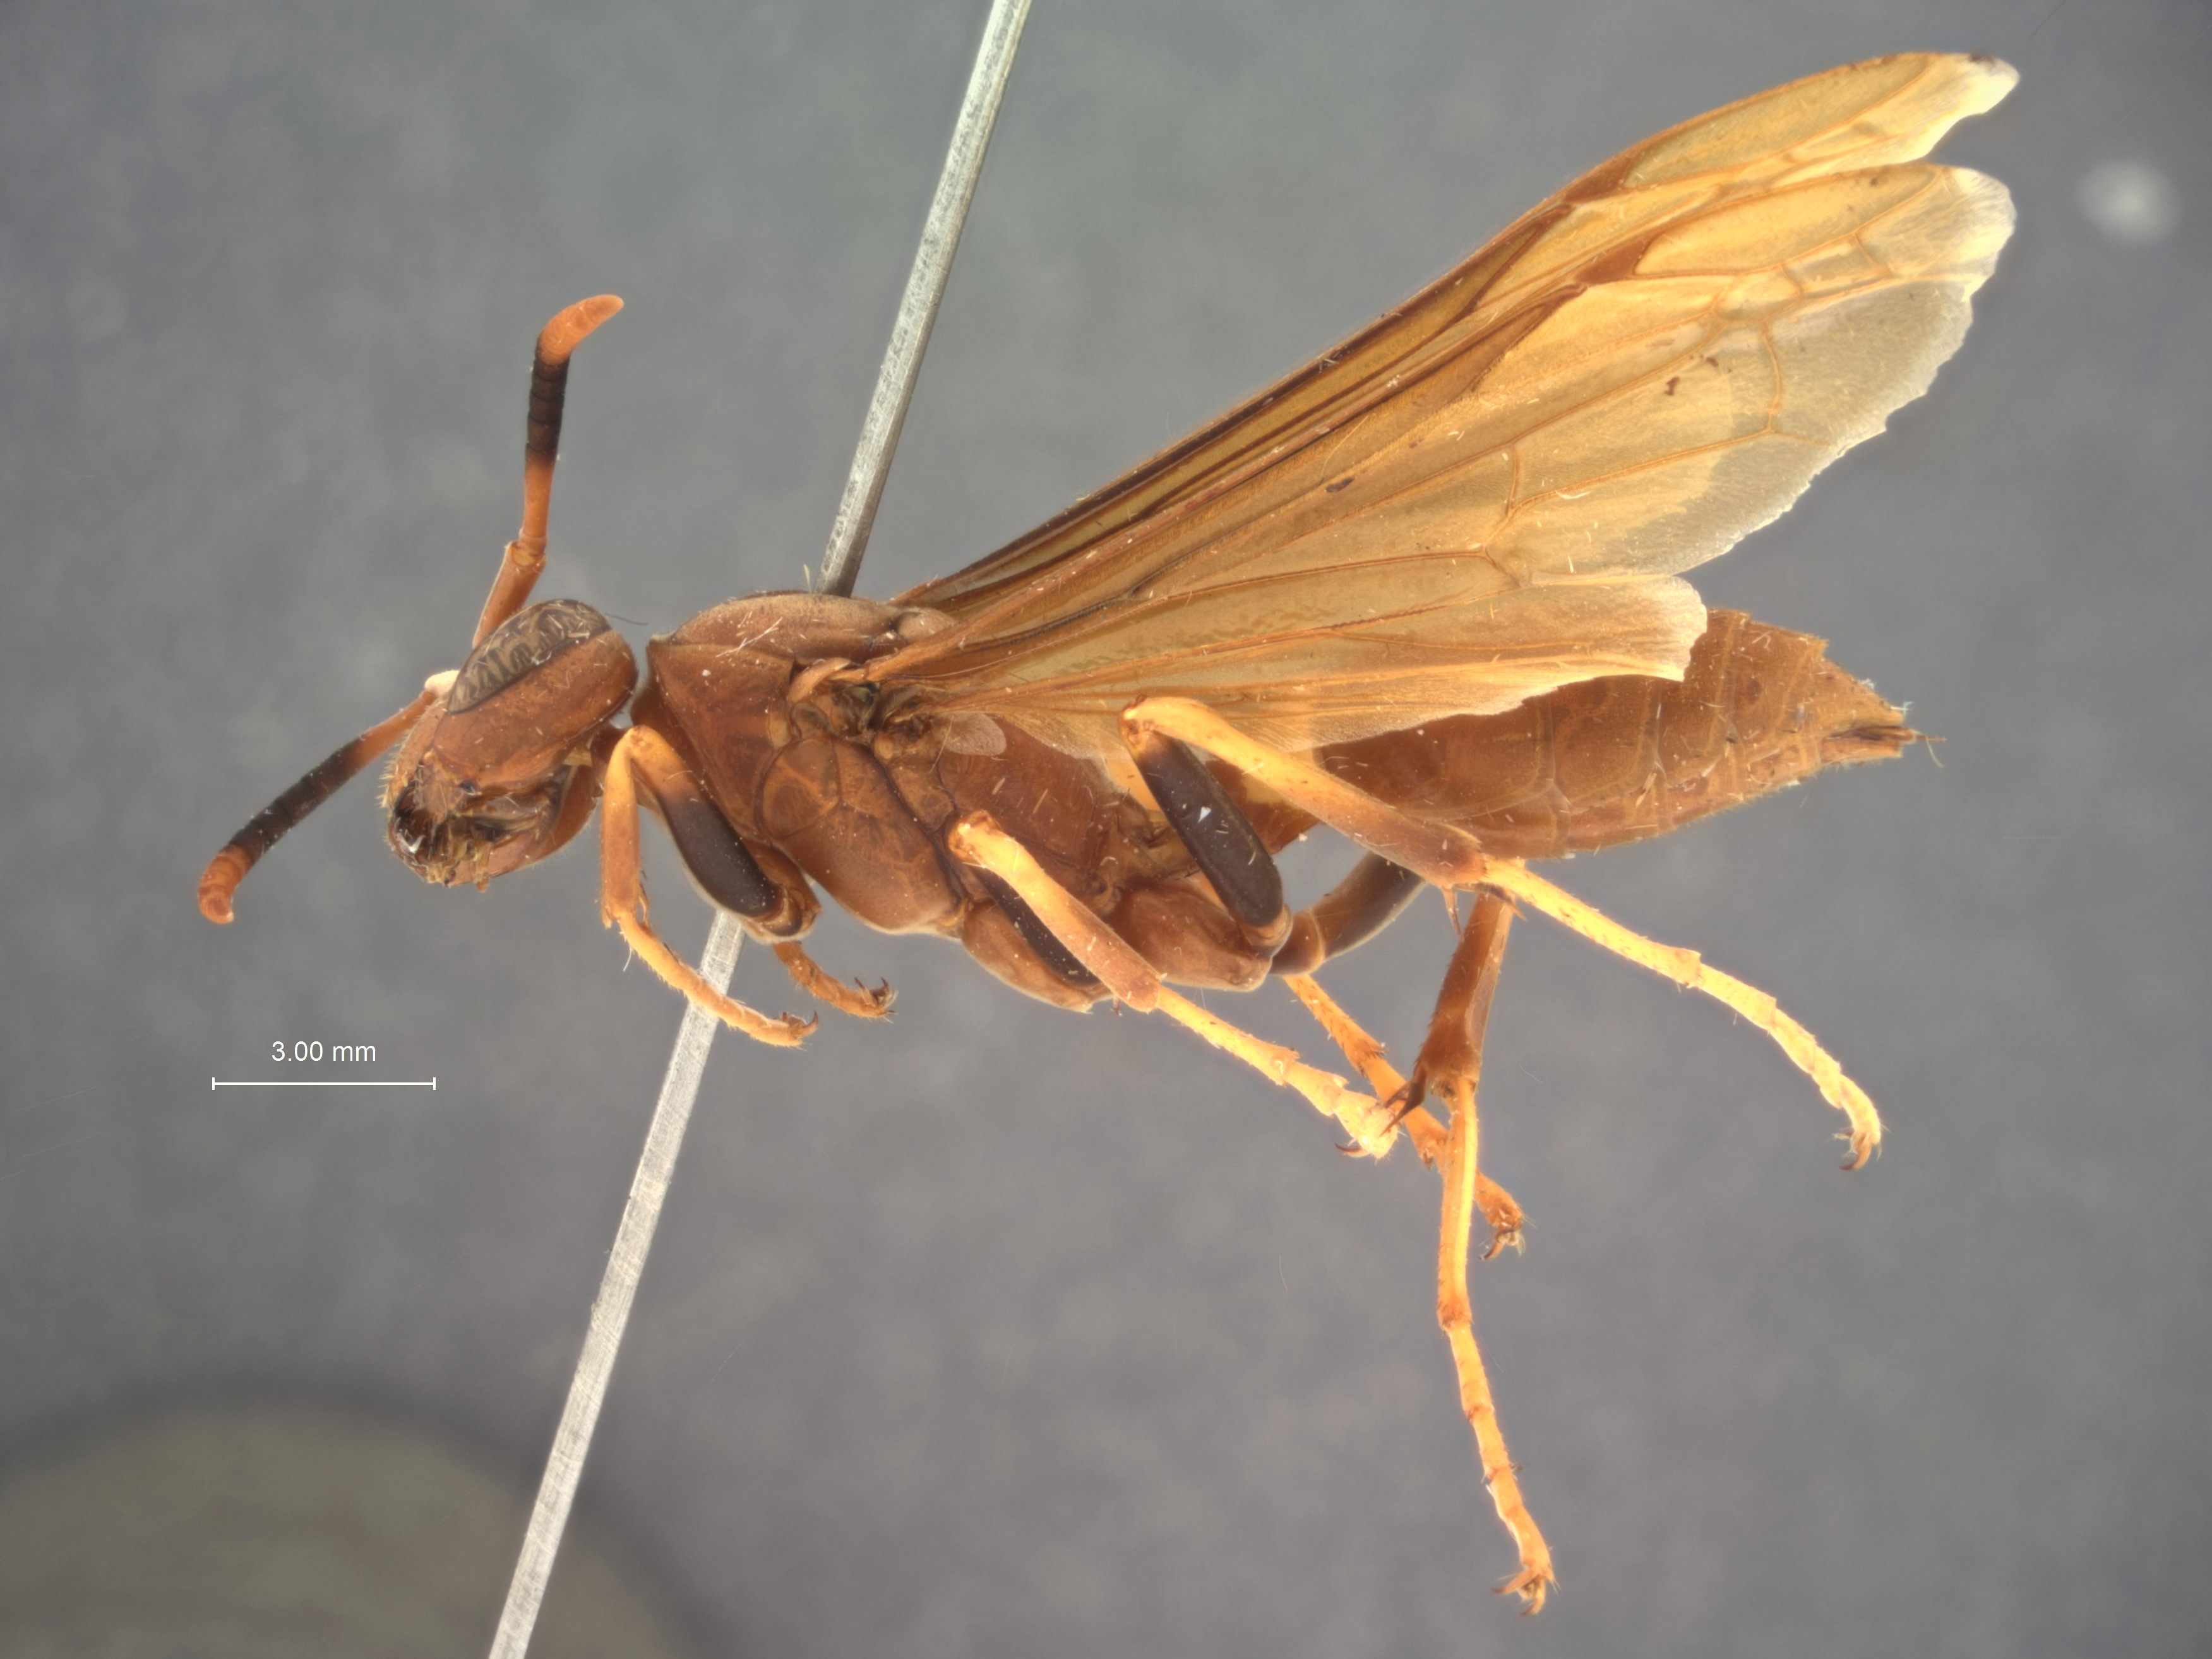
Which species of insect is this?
Vespa dominica
